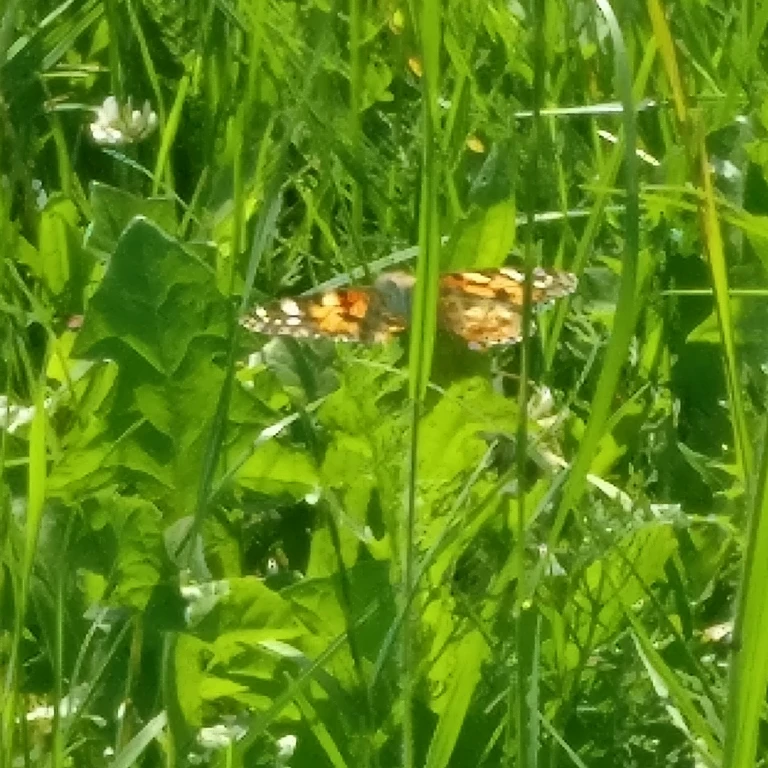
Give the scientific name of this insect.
Vanessa cardui
